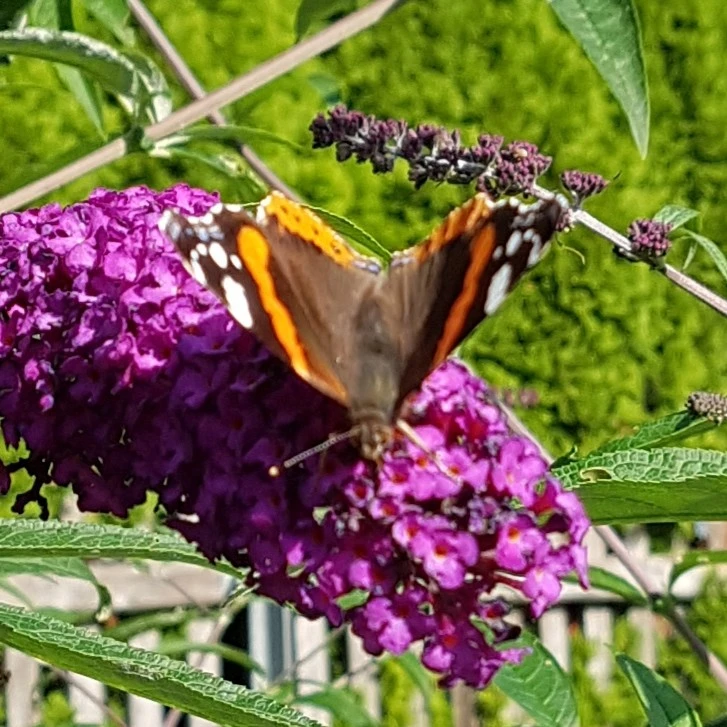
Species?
Vanessa atalanta
